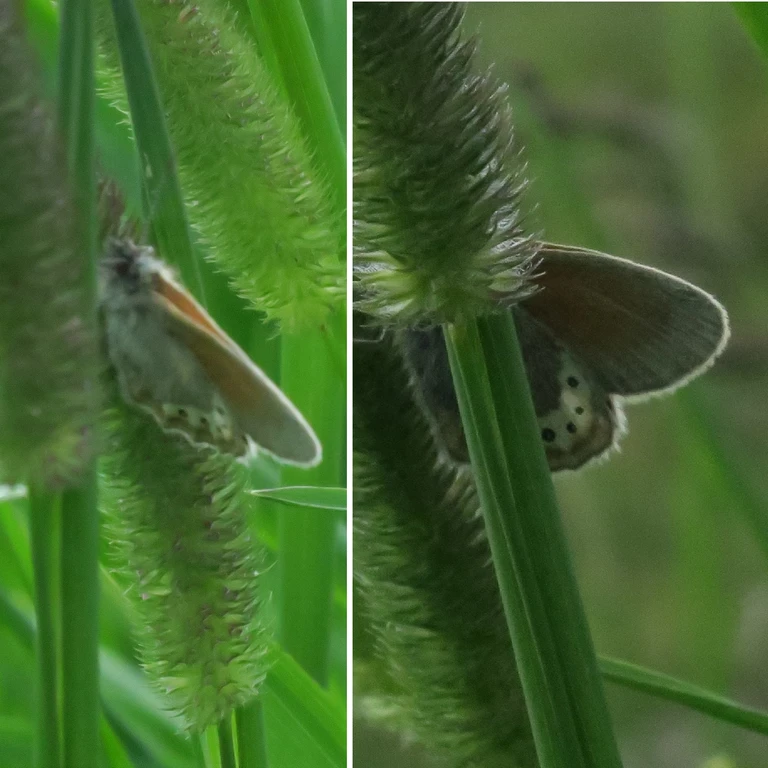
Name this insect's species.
Coenonympha gardetta
